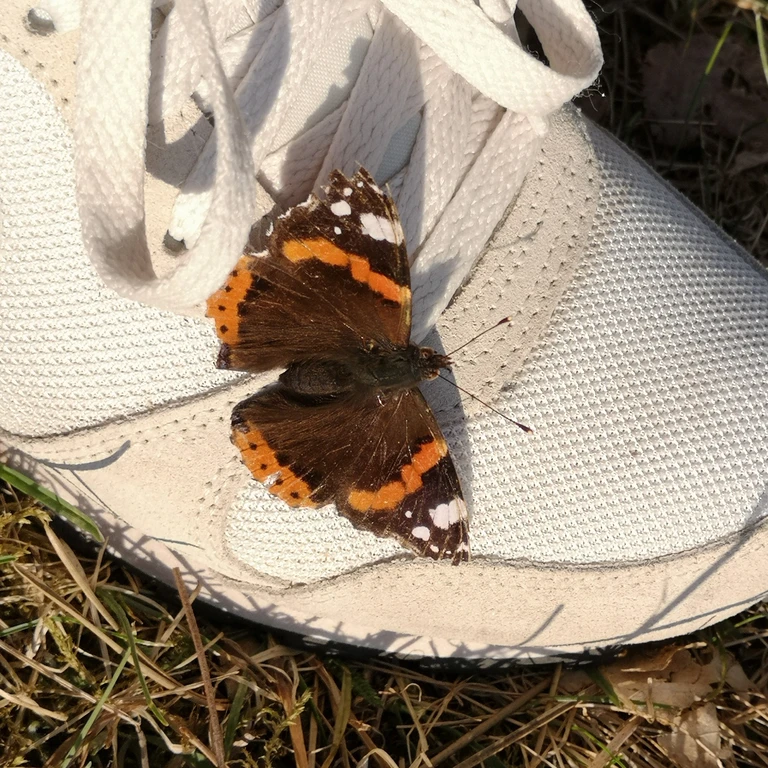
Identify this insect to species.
Vanessa atalanta
